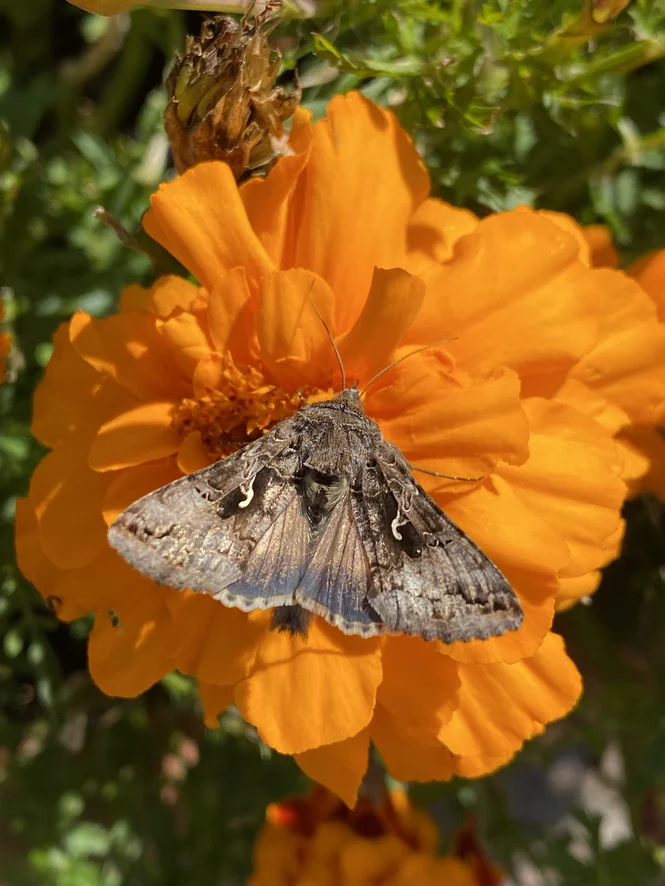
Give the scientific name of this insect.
Autographa gamma
